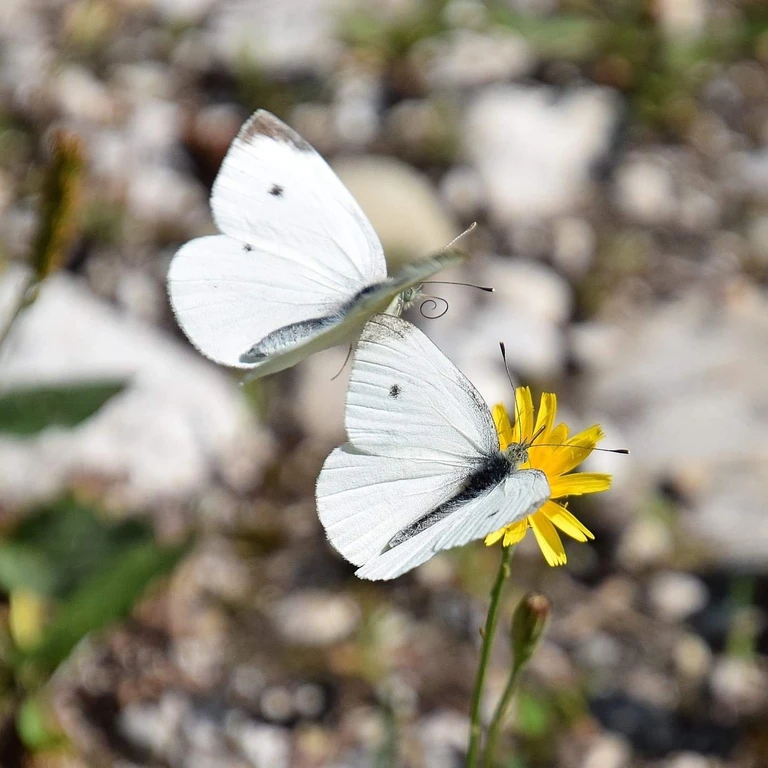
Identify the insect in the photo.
Pieris rapae
